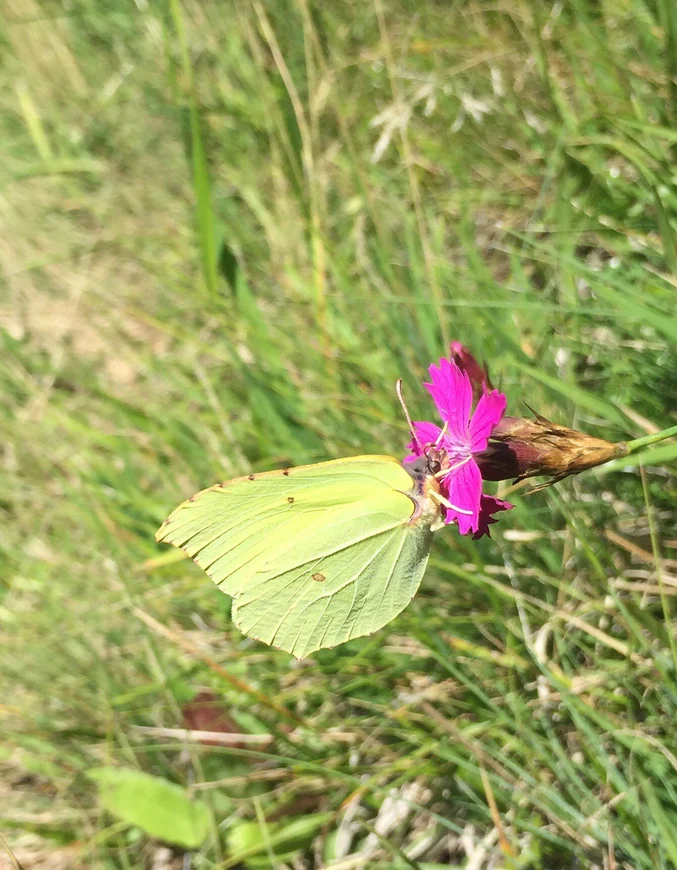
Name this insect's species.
Gonepteryx rhamni
